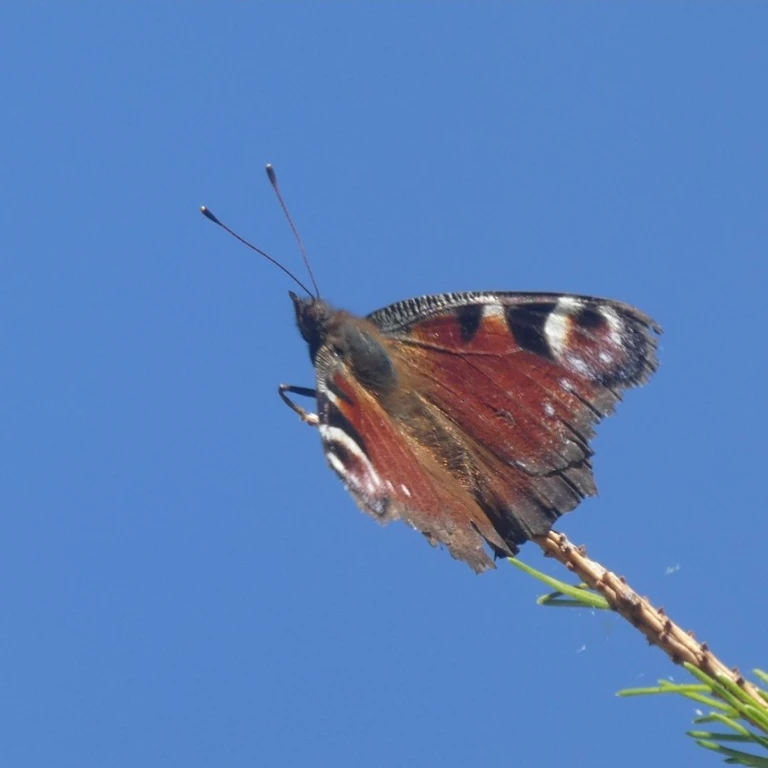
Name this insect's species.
Aglais io
